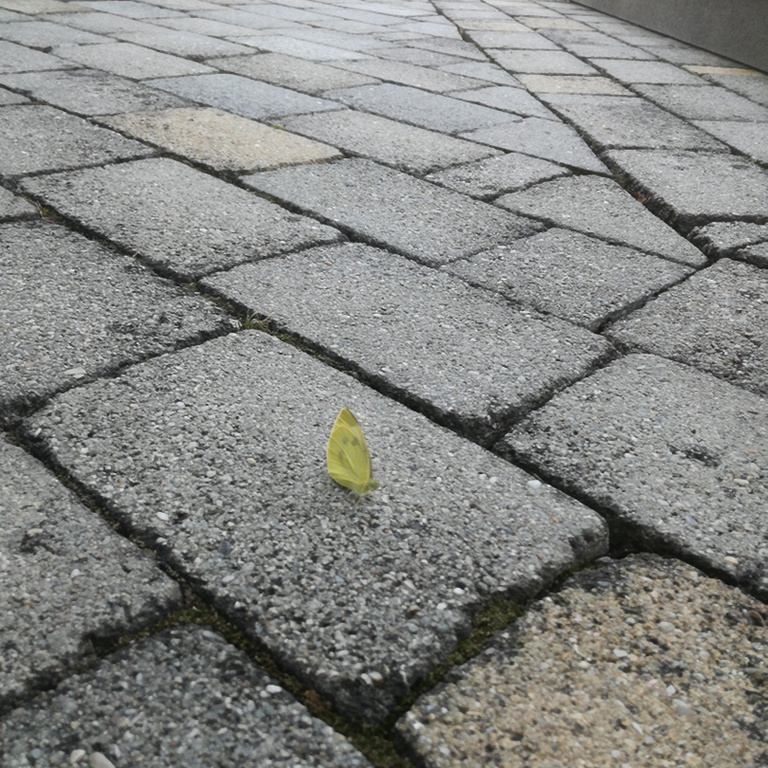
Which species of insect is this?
Pieris rapae
